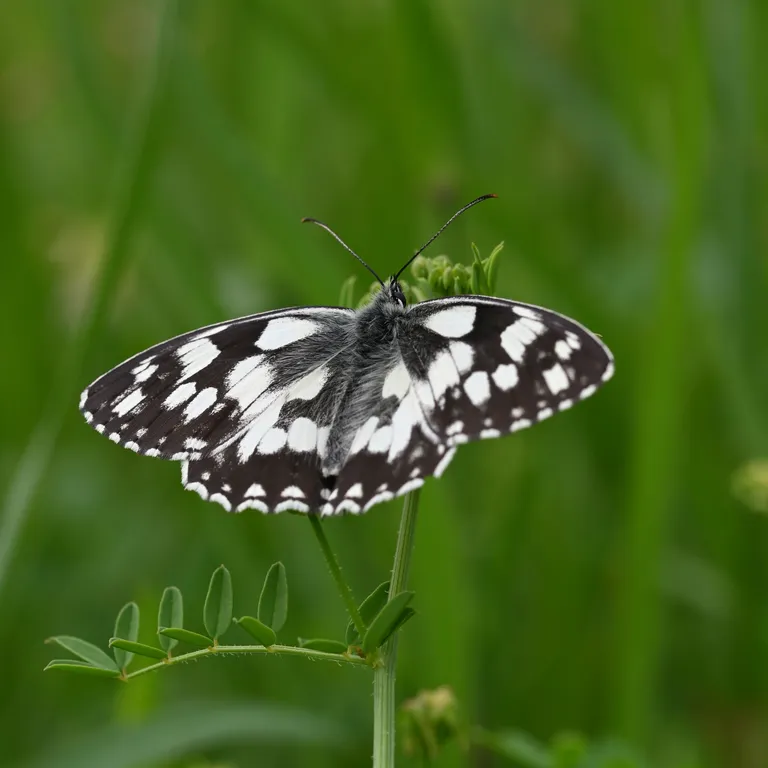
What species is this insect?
Melanargia galathea
